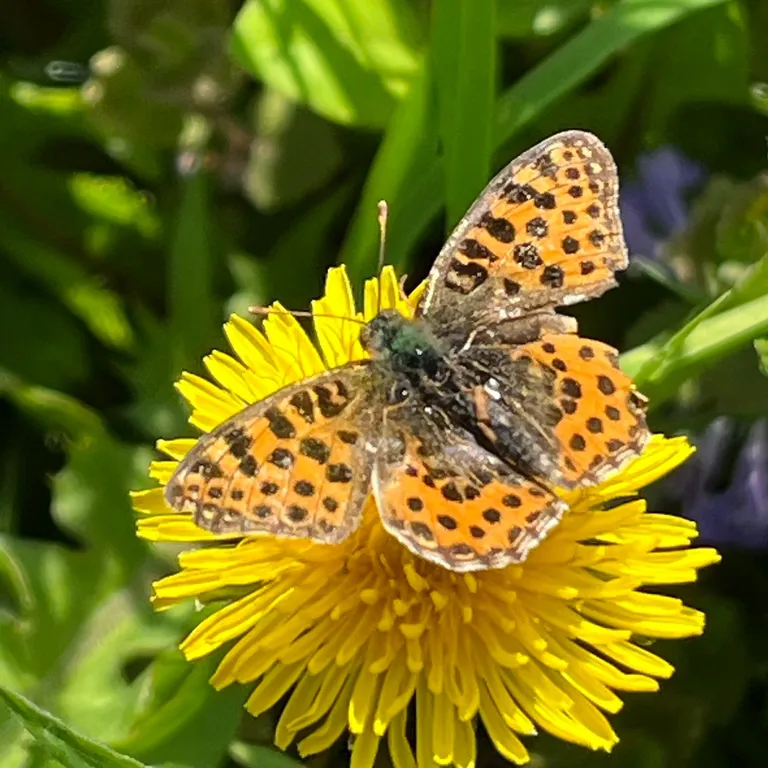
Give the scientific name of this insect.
Issoria lathonia
